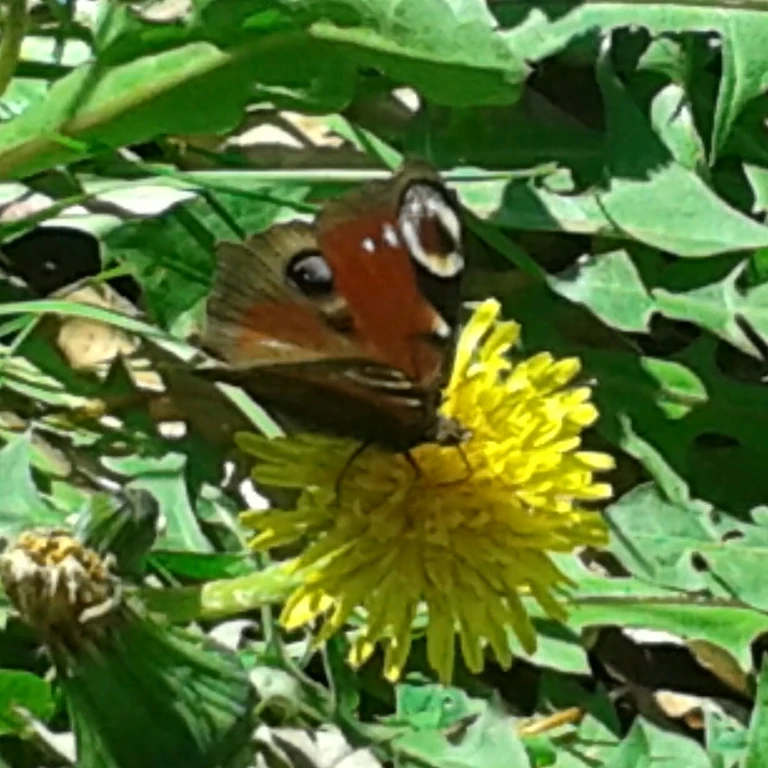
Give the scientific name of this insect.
Aglais io
